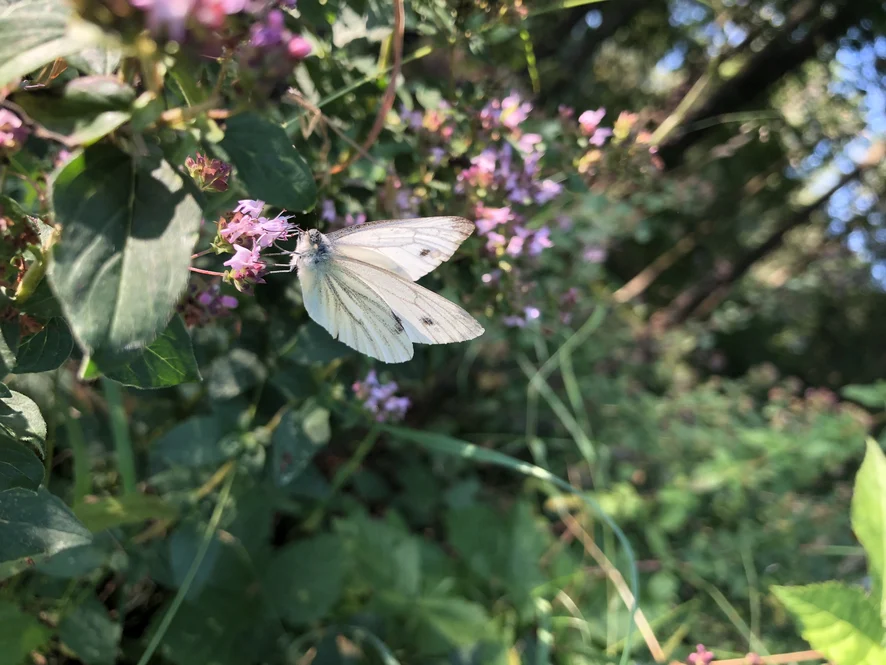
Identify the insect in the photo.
Pieris napi
